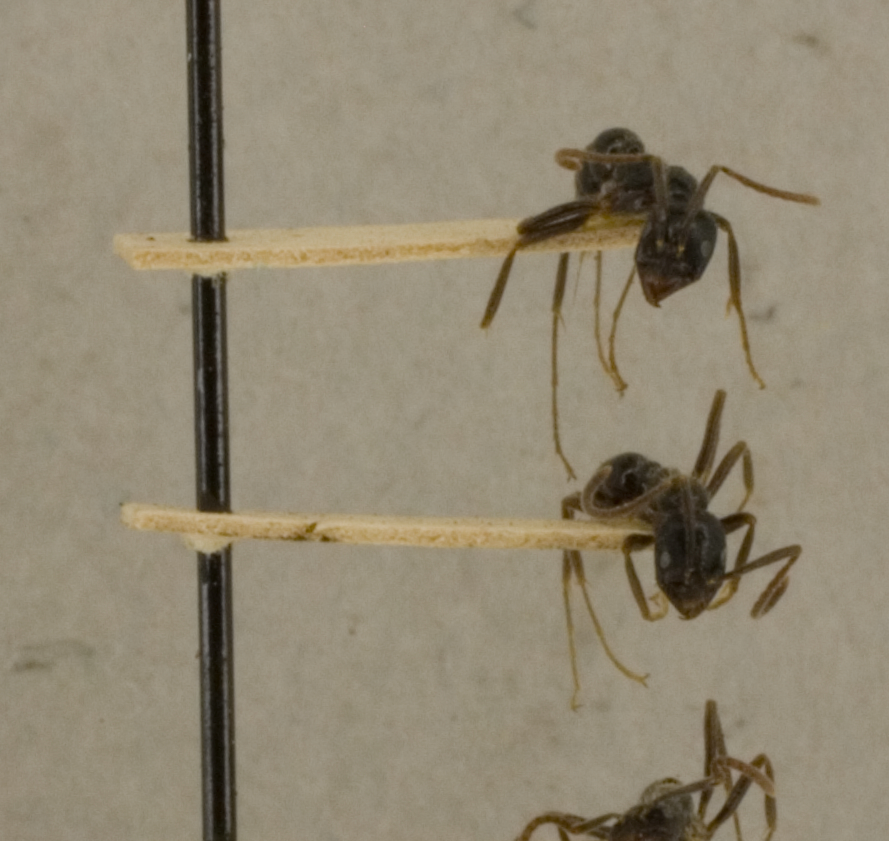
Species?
Leptogenys diminuta
